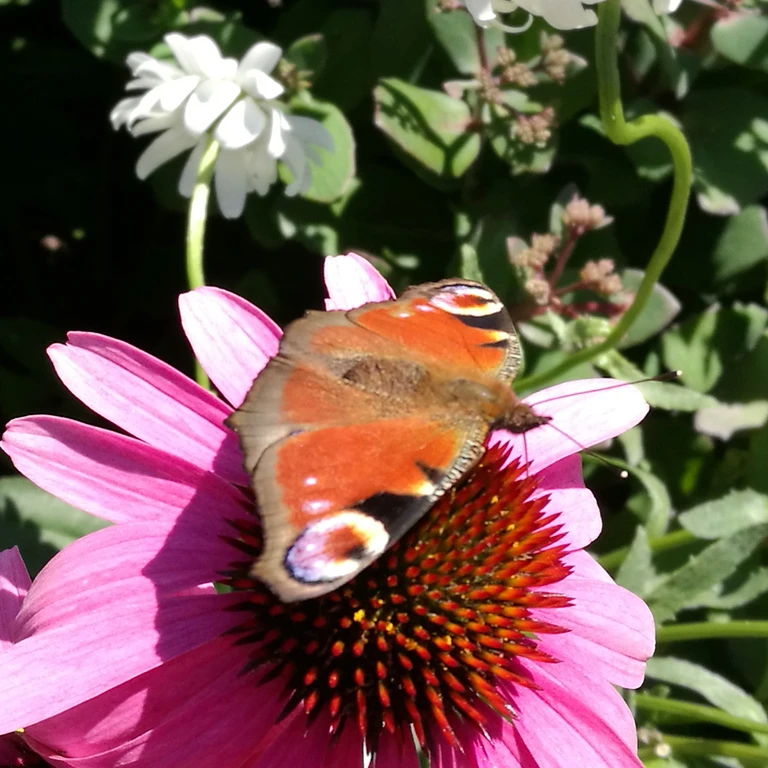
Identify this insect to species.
Aglais io
